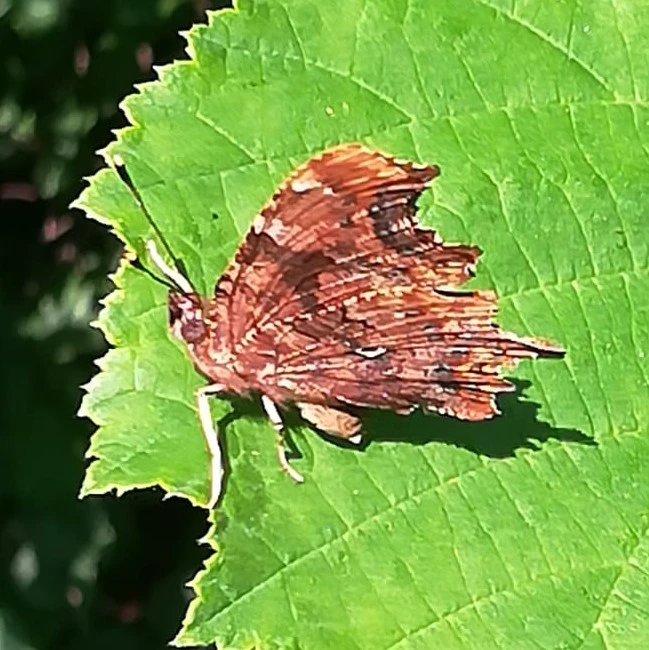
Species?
Polygonia c-album
